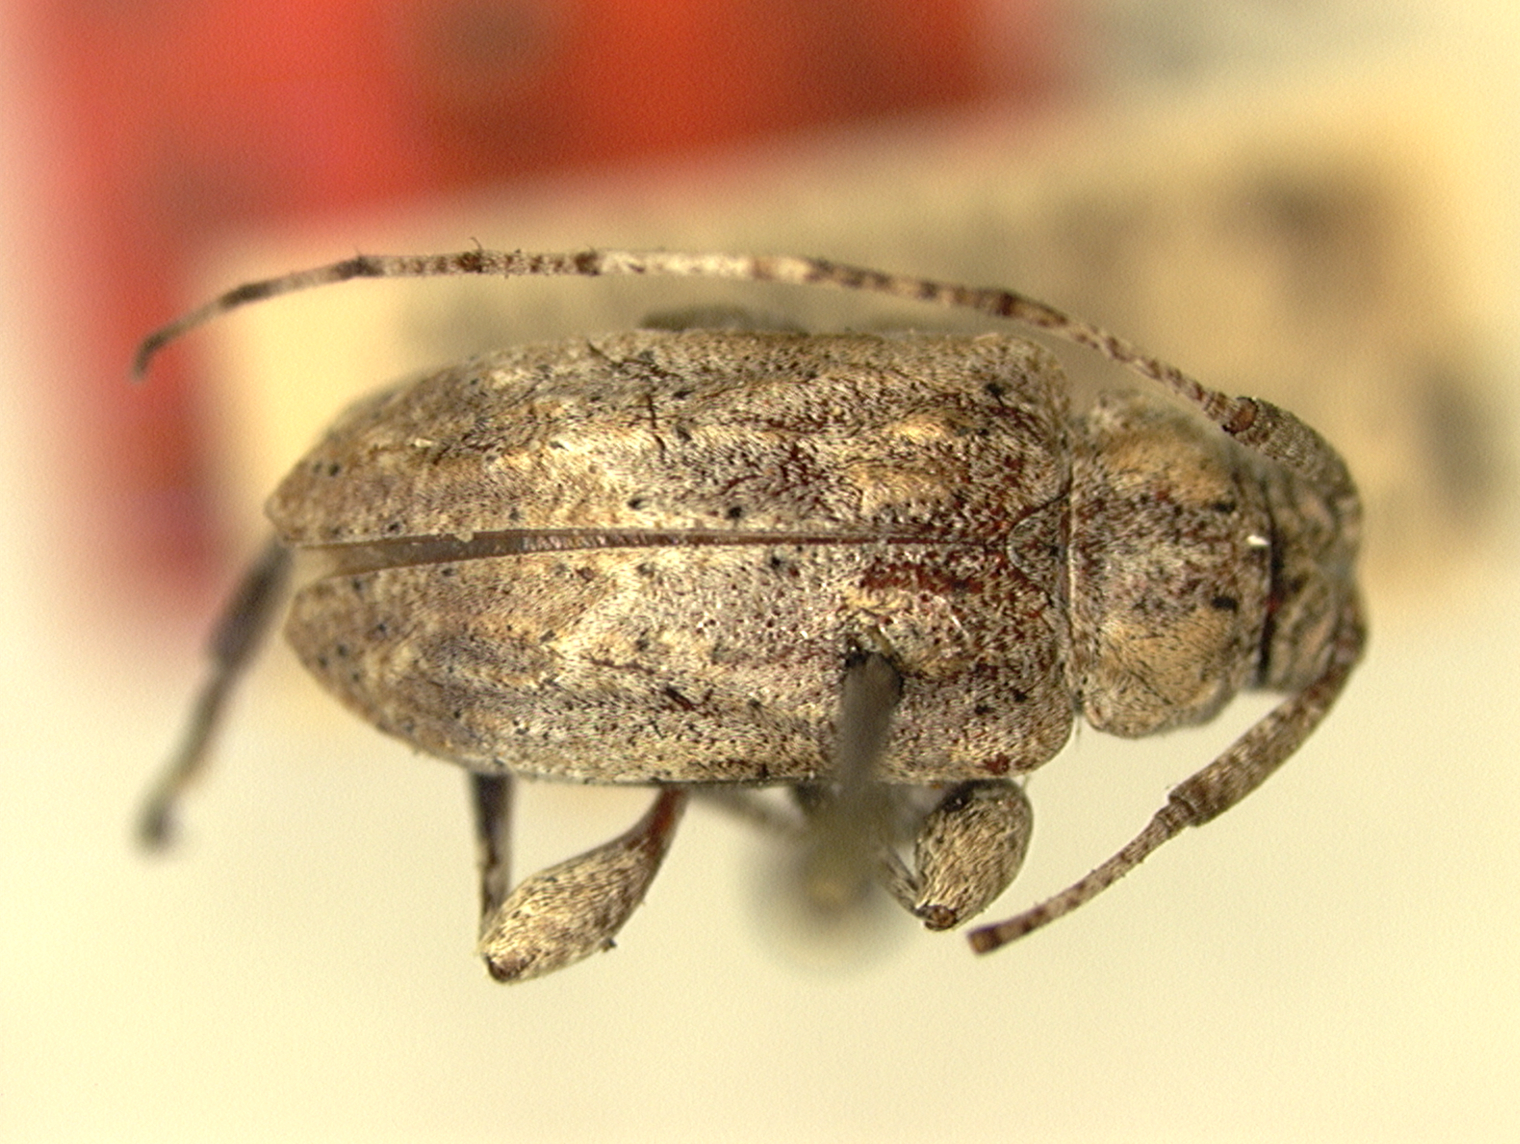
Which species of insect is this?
Leiopus variabilis (also Styloleptus variabilis)
